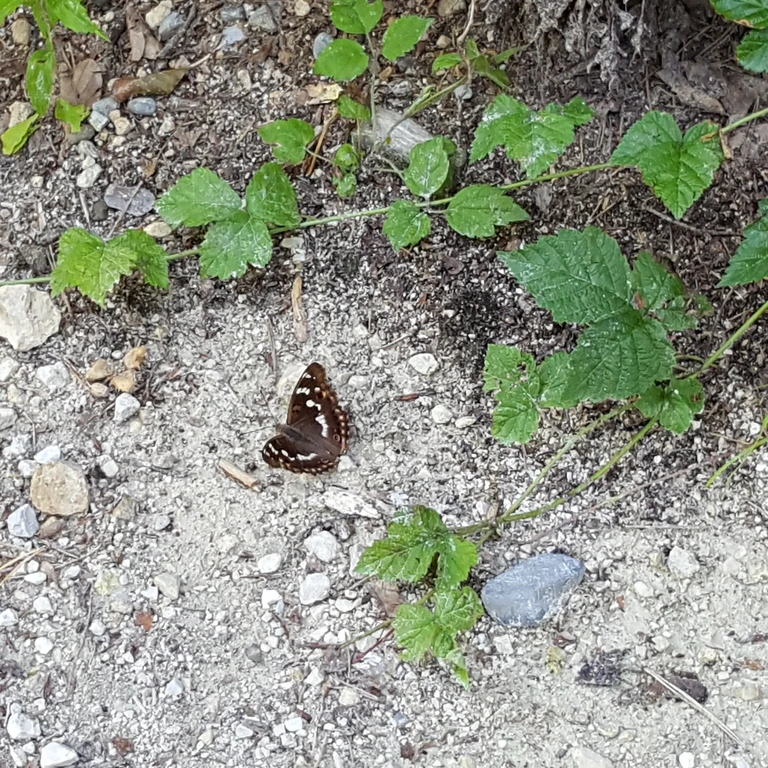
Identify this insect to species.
Apatura ilia
